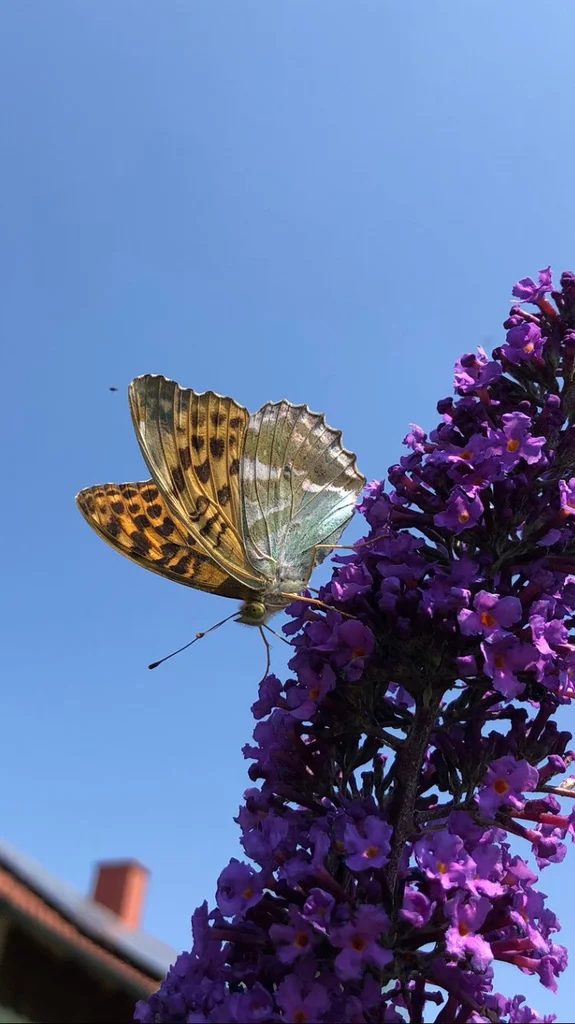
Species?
Argynnis paphia
